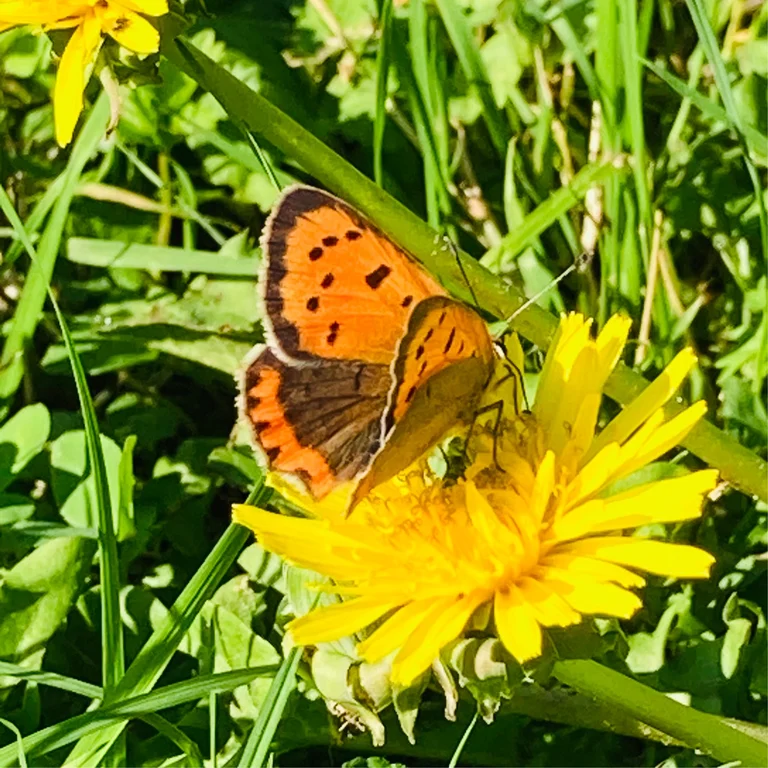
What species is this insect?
Lycaena phlaeas
